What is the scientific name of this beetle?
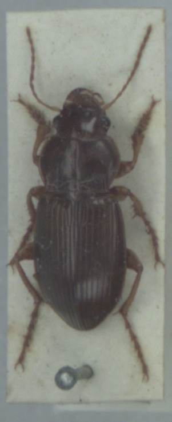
Amara aulica
